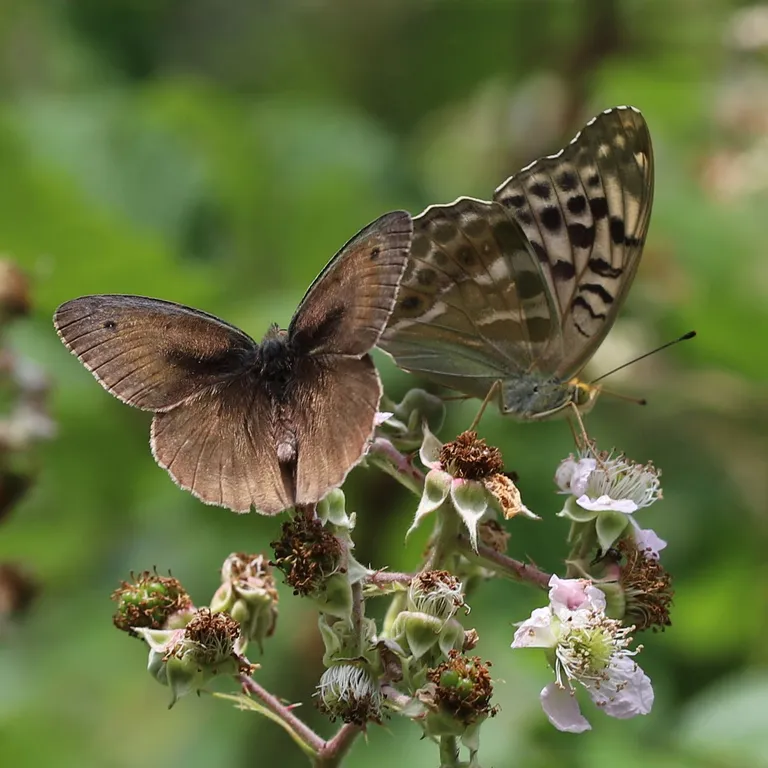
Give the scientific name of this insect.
Maniola jurtina
